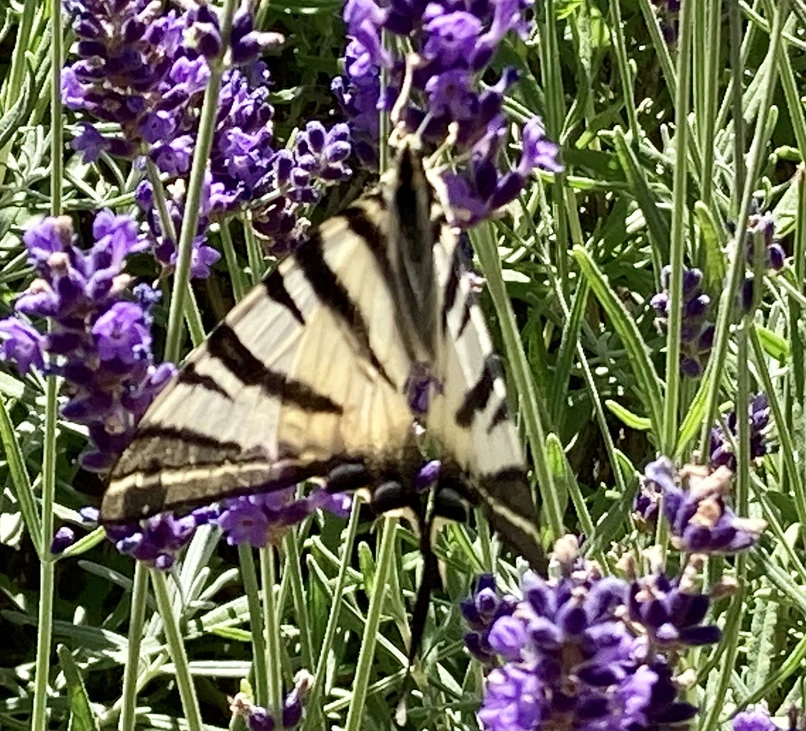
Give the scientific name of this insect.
Iphiclides podalirius
